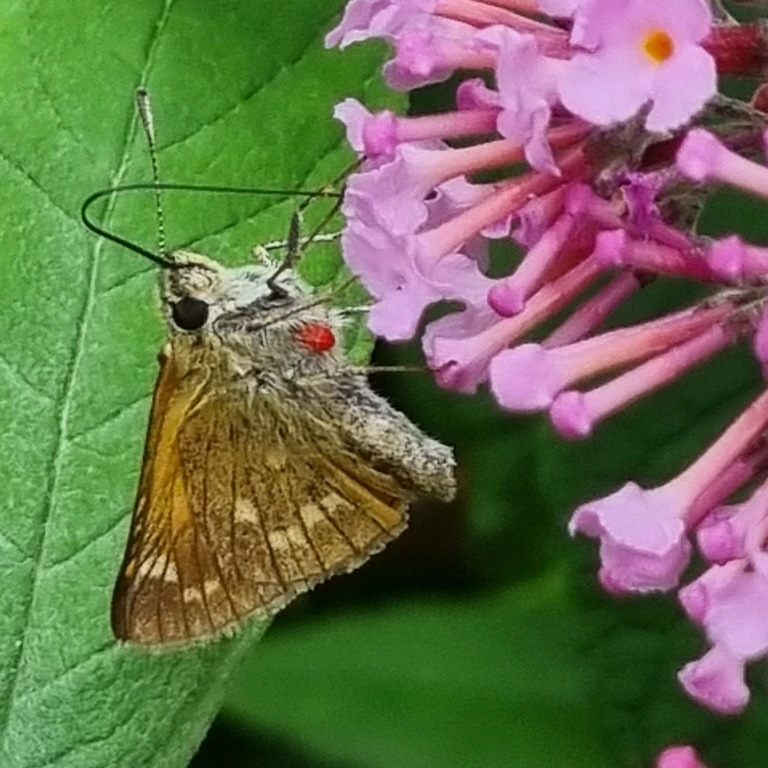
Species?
Ochlodes sylvanus (also Ochlodes venata)
